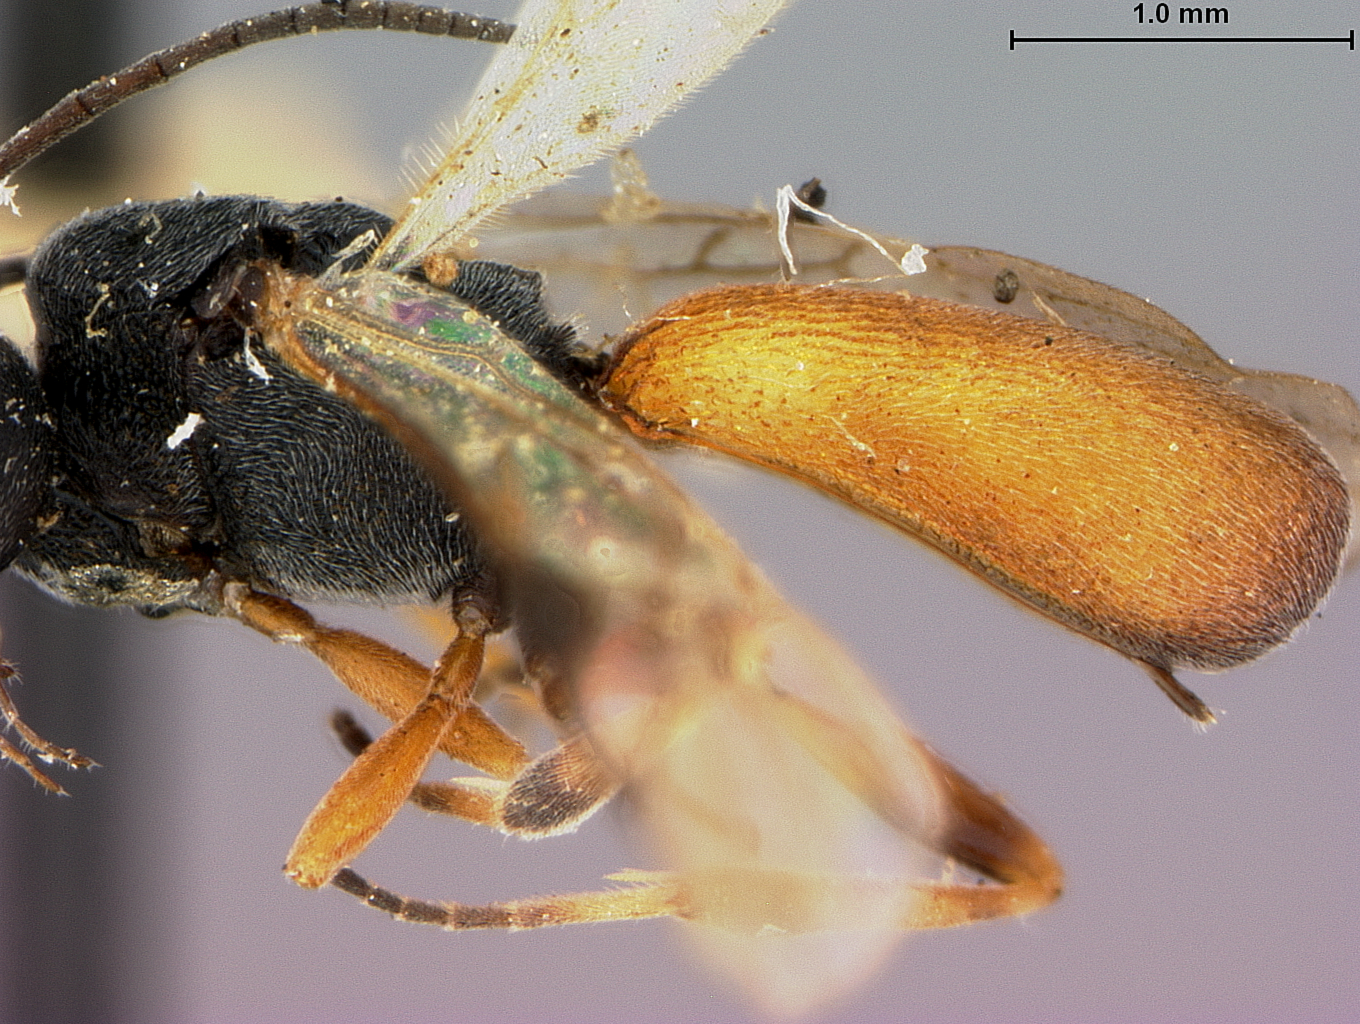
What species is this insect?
Chelonus severini
